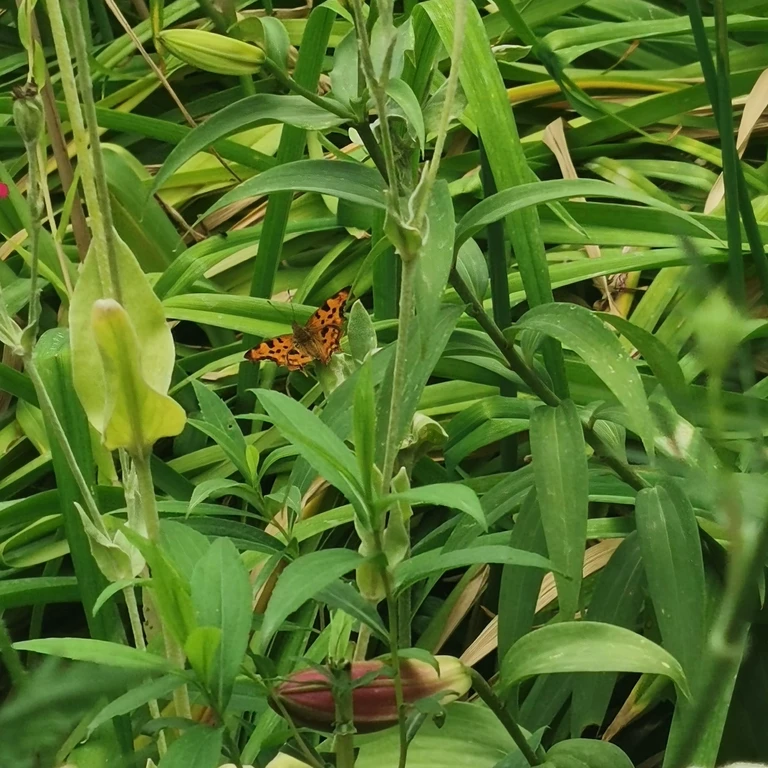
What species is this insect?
Polygonia c-album
